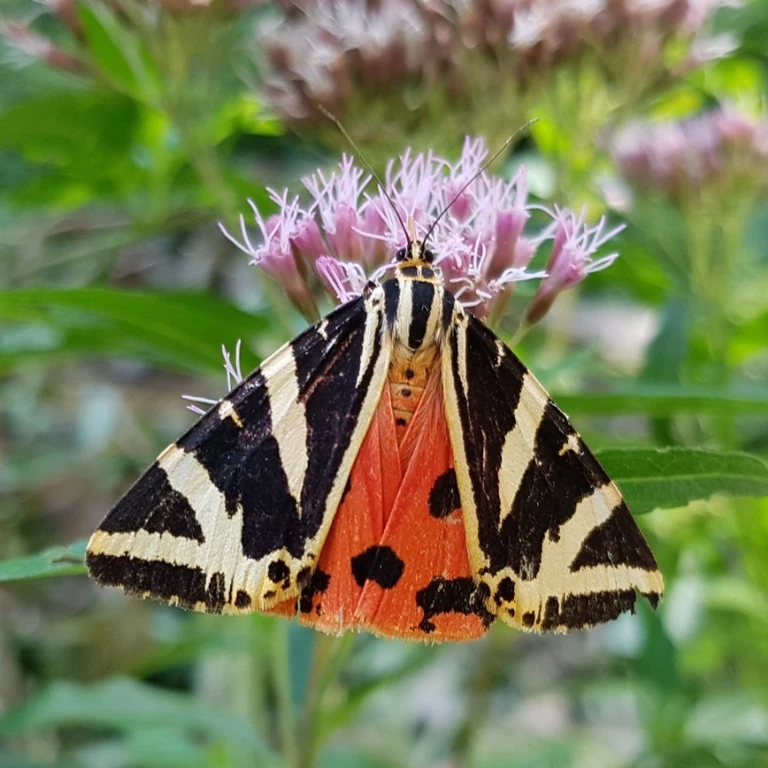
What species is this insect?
Euplagia quadripunctaria
